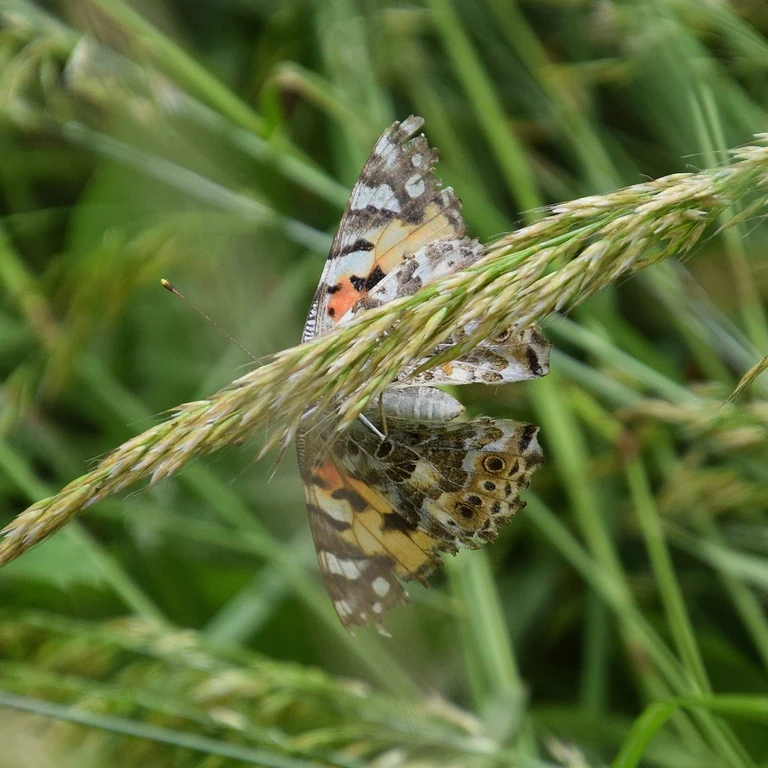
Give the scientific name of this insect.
Vanessa cardui
